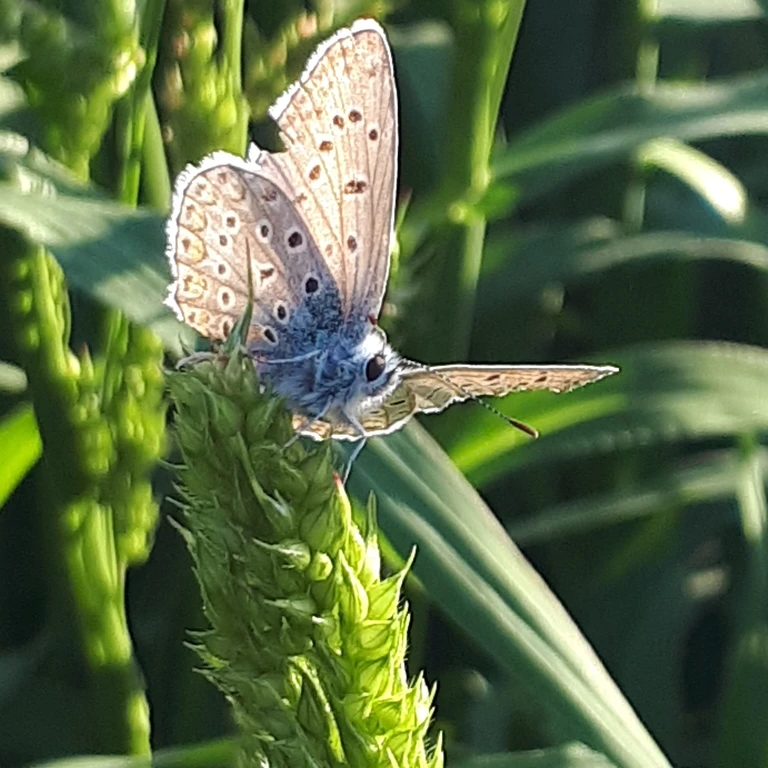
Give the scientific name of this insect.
Polyommatus icarus
